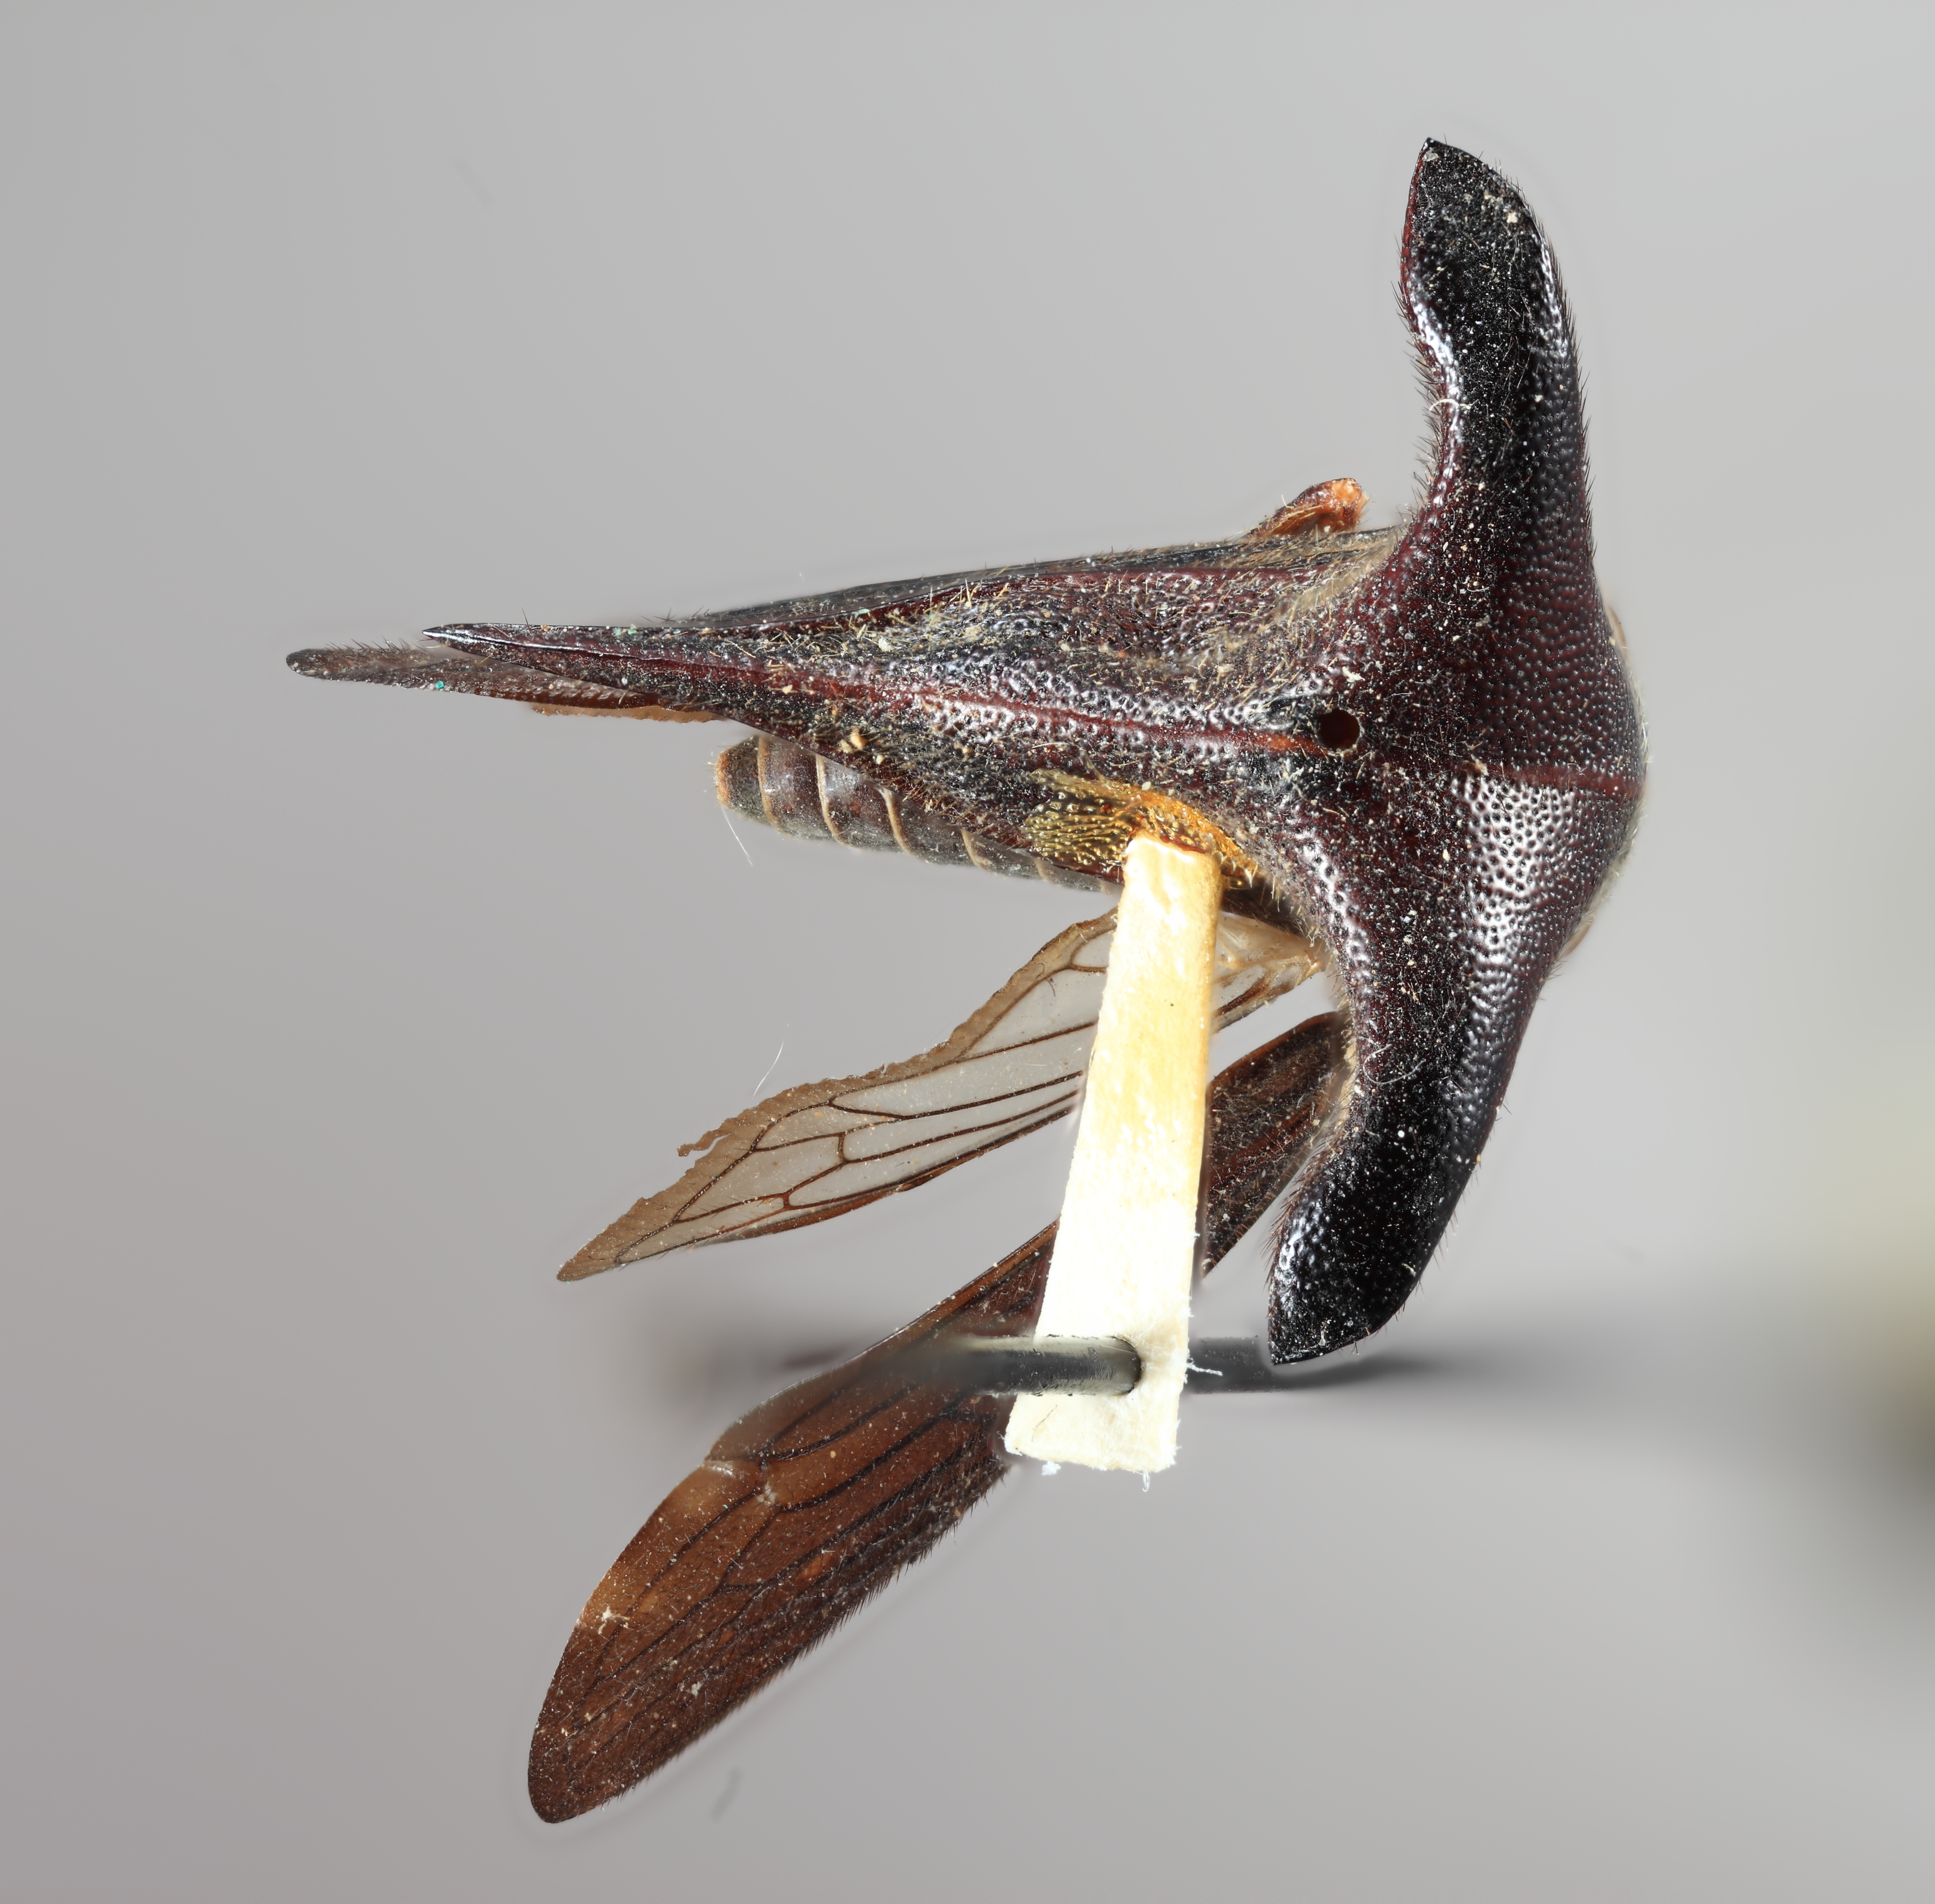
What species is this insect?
Alcmeone unistriga
